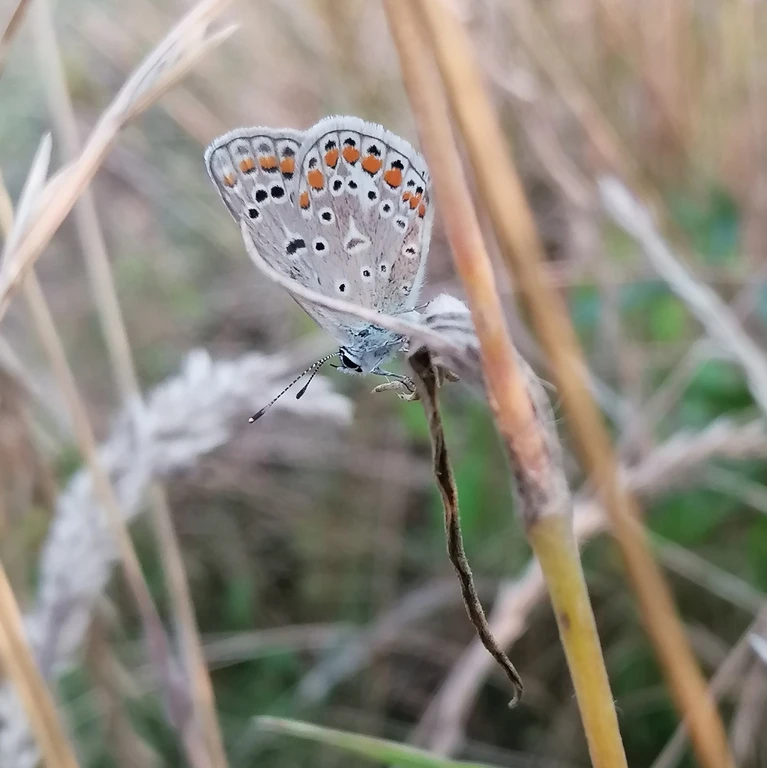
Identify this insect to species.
Polyommatus icarus
